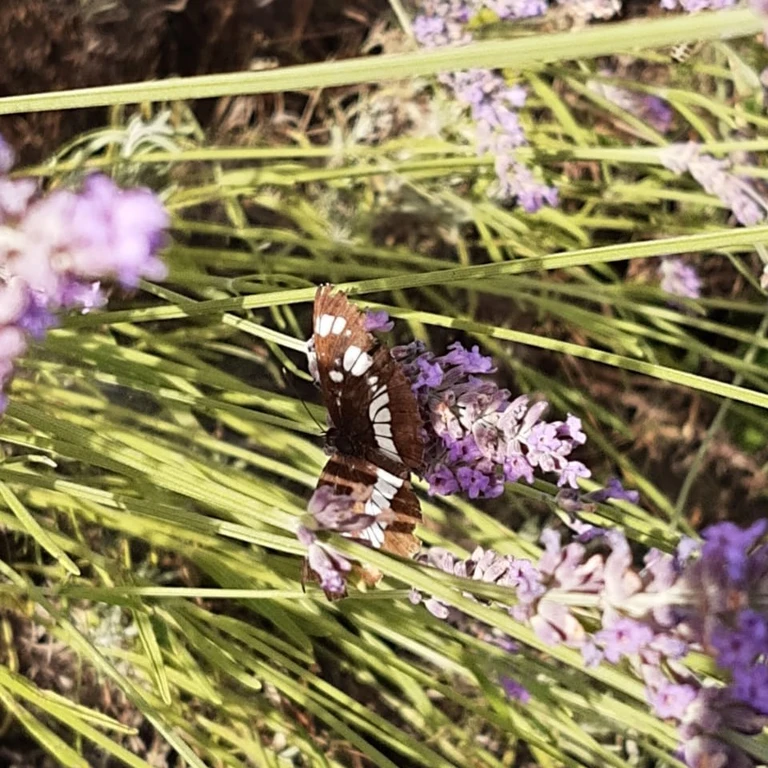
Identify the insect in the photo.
Neptis rivularis
